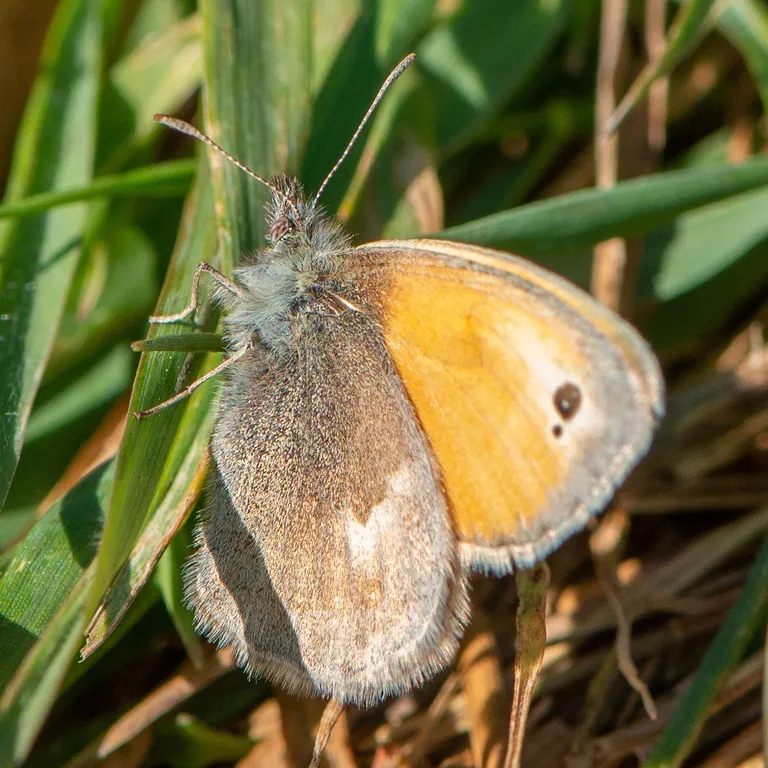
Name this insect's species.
Coenonympha pamphilus
